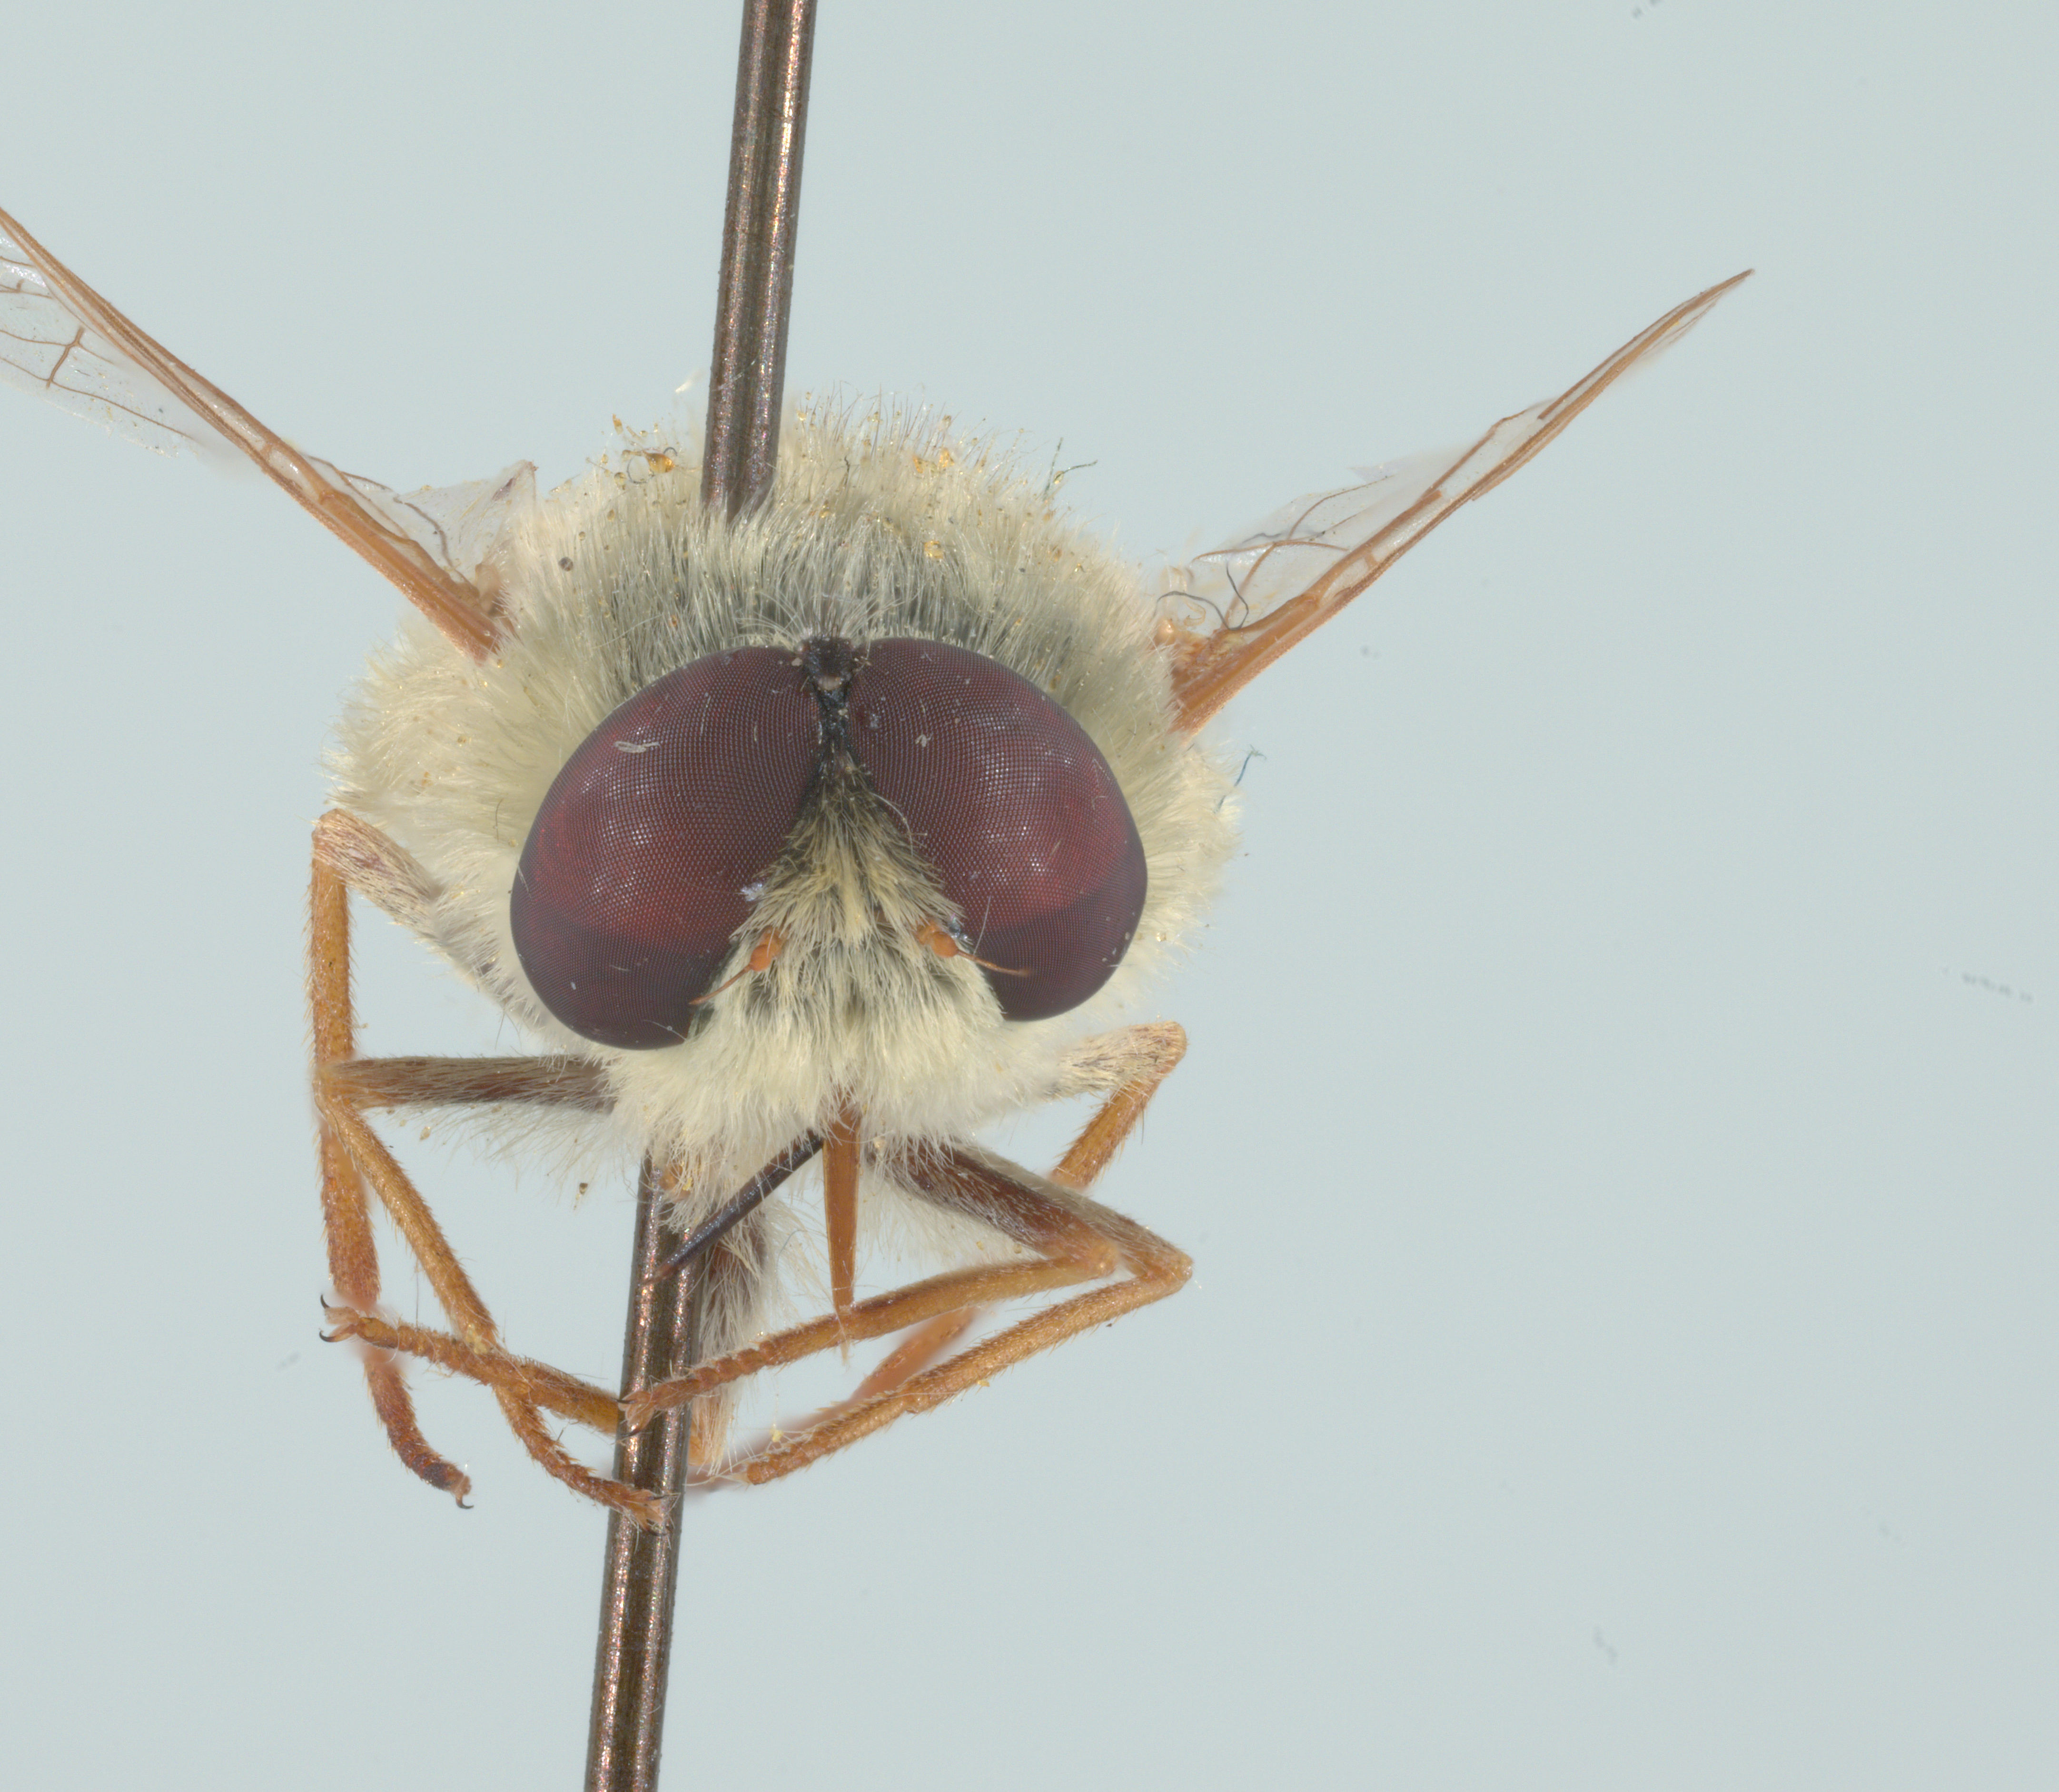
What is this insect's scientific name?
Neorhynchocephalus sackenii
